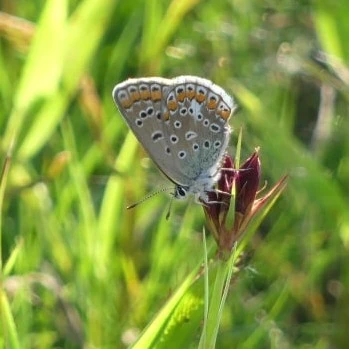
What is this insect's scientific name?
Polyommatus icarus
